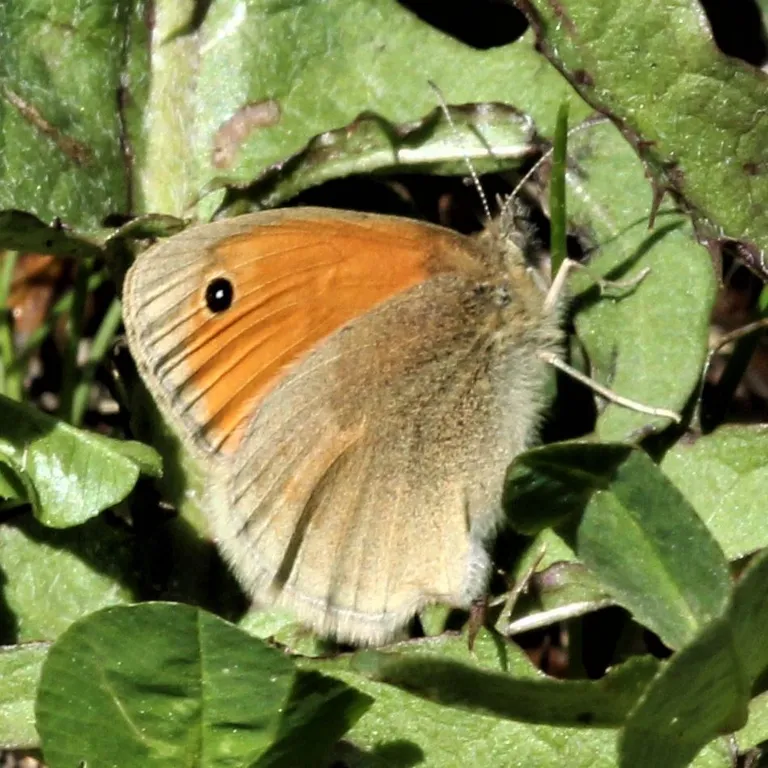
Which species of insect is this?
Coenonympha pamphilus
